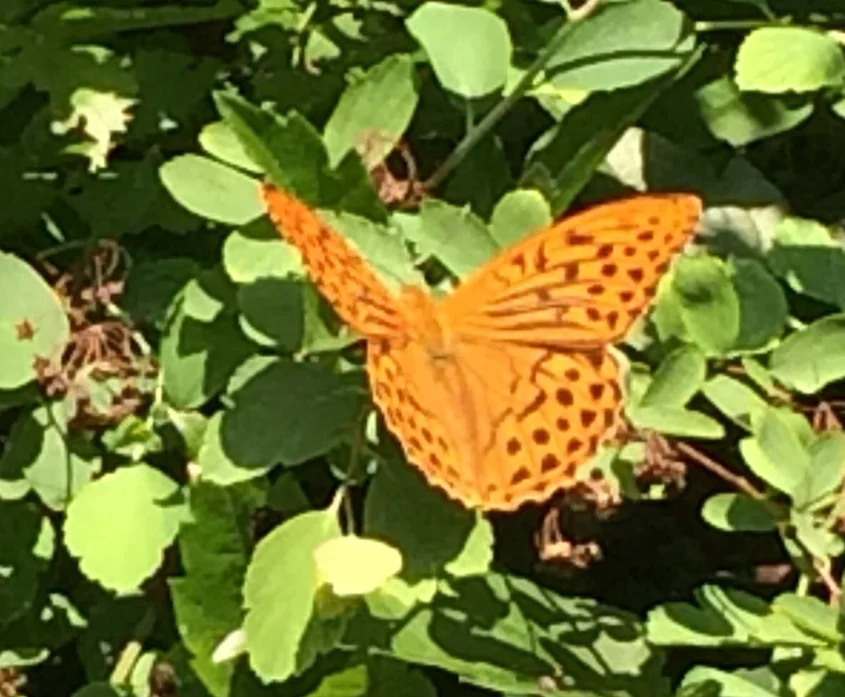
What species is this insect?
Argynnis paphia
